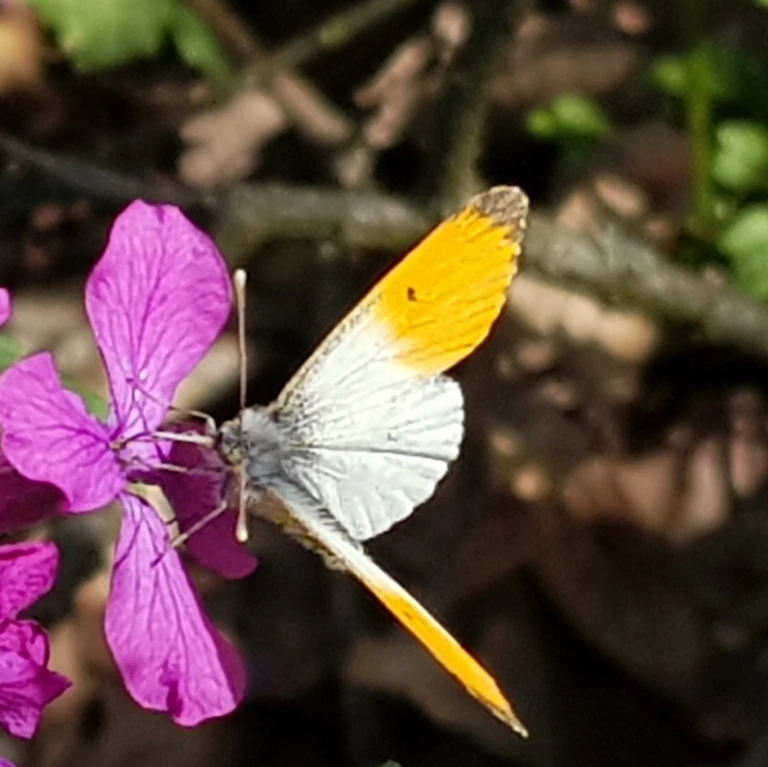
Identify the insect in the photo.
Anthocharis cardamines
